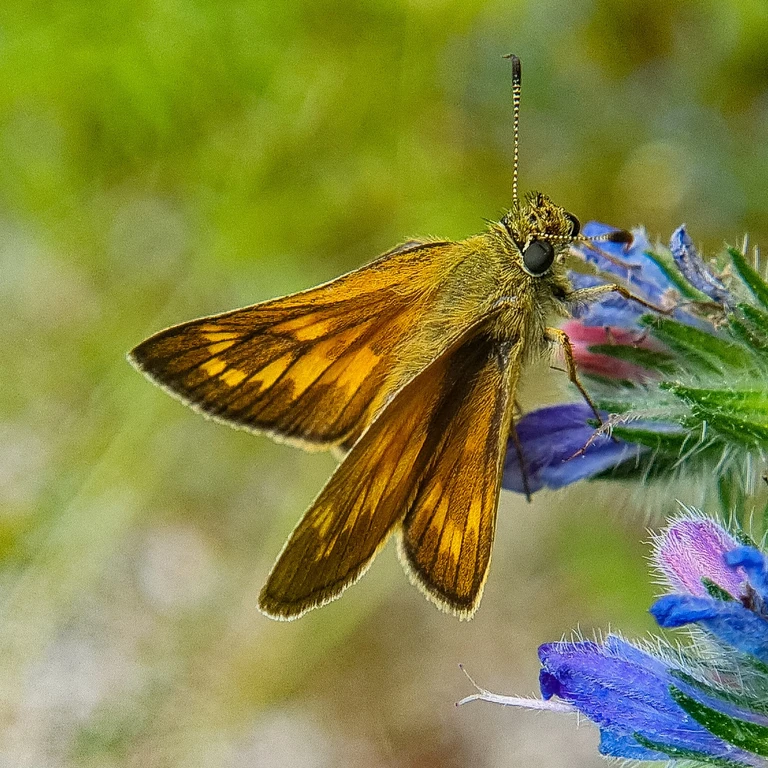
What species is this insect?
Ochlodes sylvanus (also Ochlodes venata)
